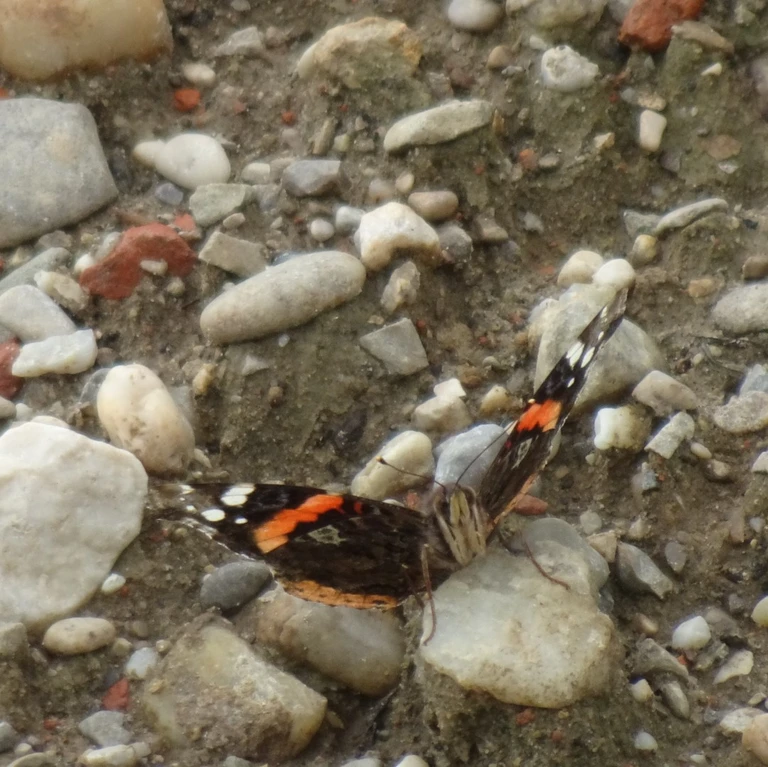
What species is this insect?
Vanessa atalanta
